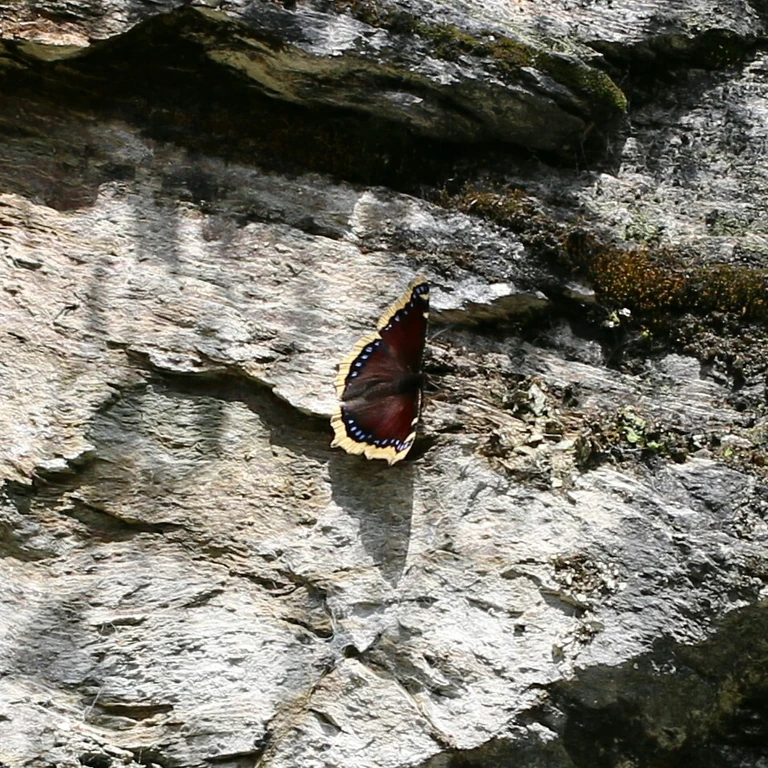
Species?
Nymphalis antiopa
